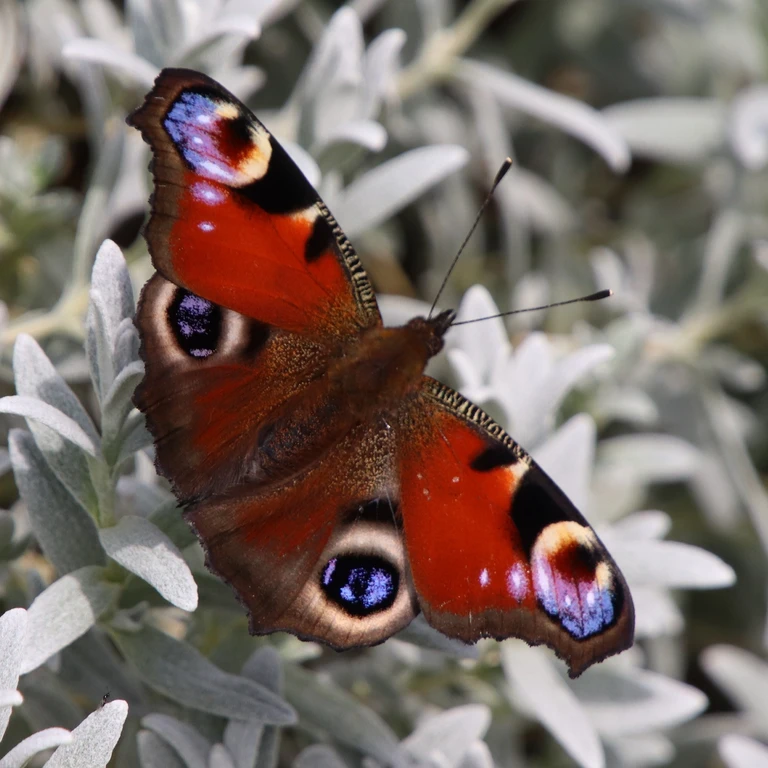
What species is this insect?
Aglais io
